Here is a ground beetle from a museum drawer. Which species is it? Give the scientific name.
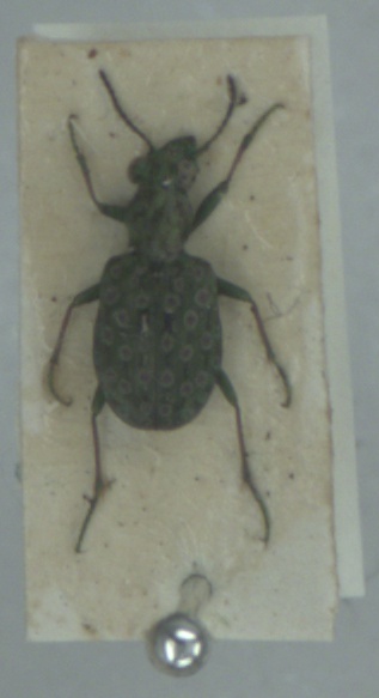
Elaphrus riparius
